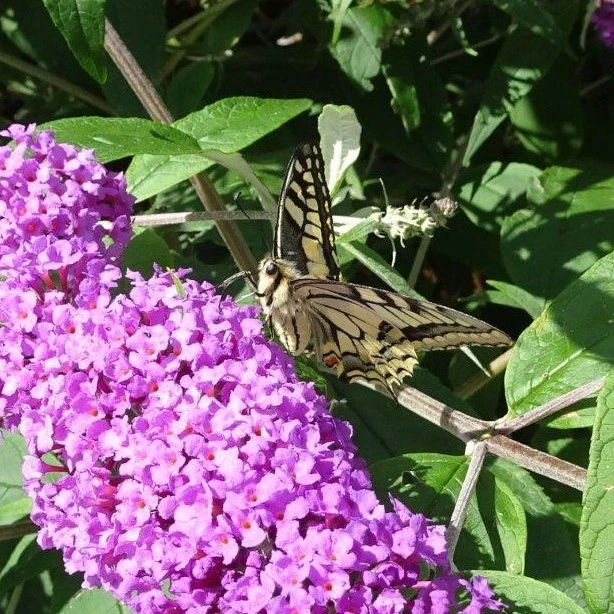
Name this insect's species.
Papilio machaon
